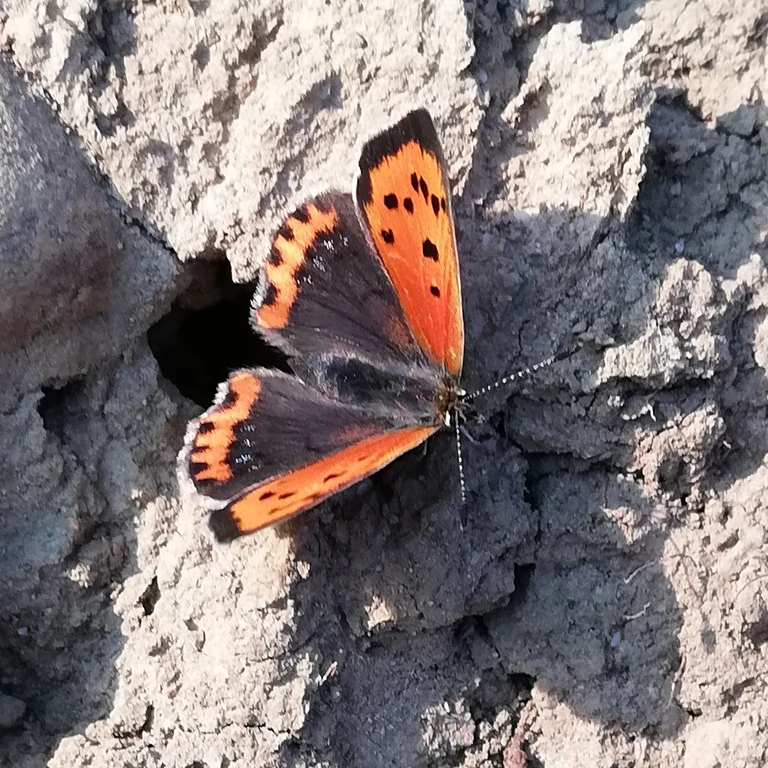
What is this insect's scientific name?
Lycaena phlaeas
